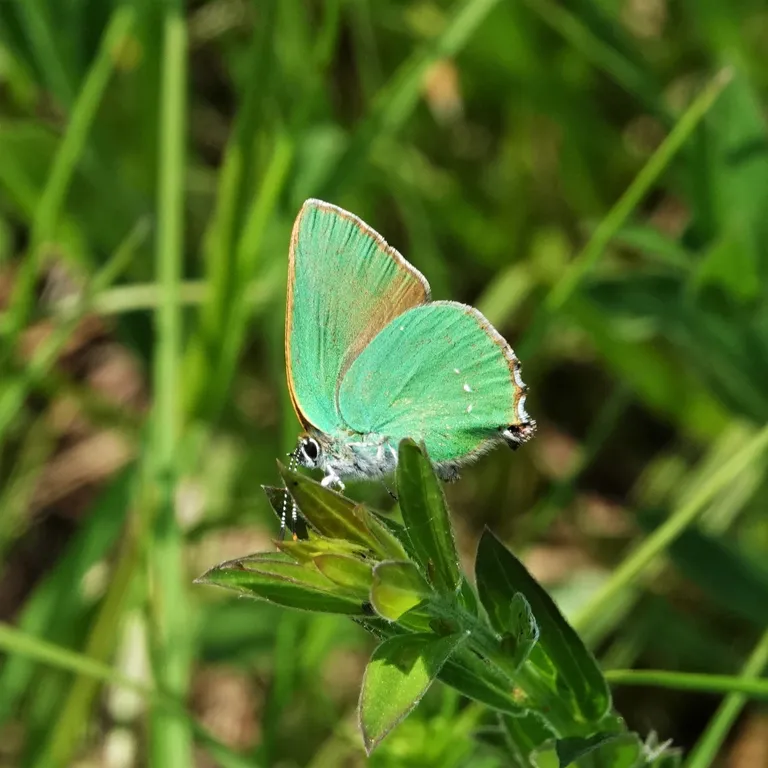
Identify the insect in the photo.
Callophrys rubi
